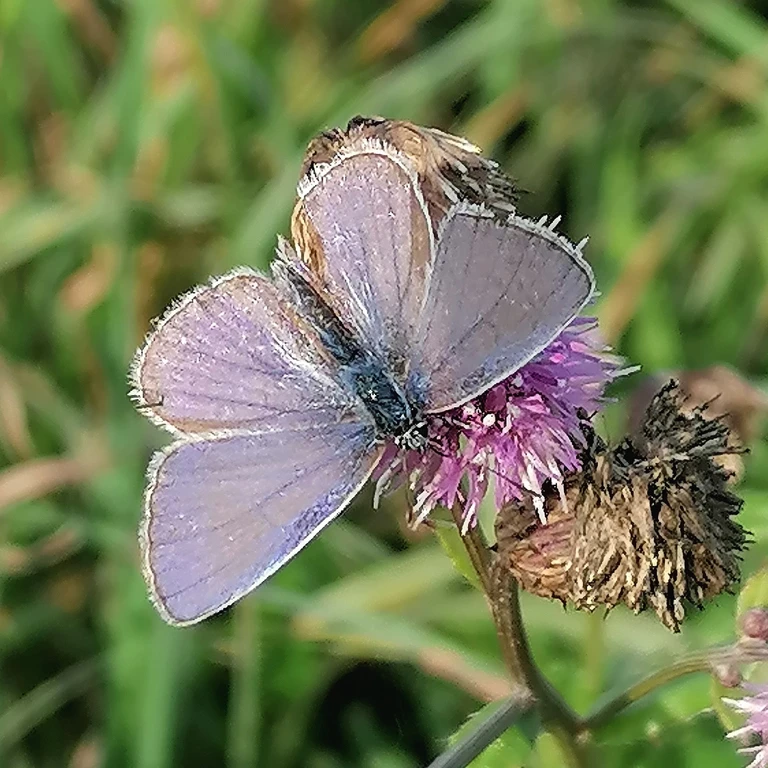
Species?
Polyommatus icarus
